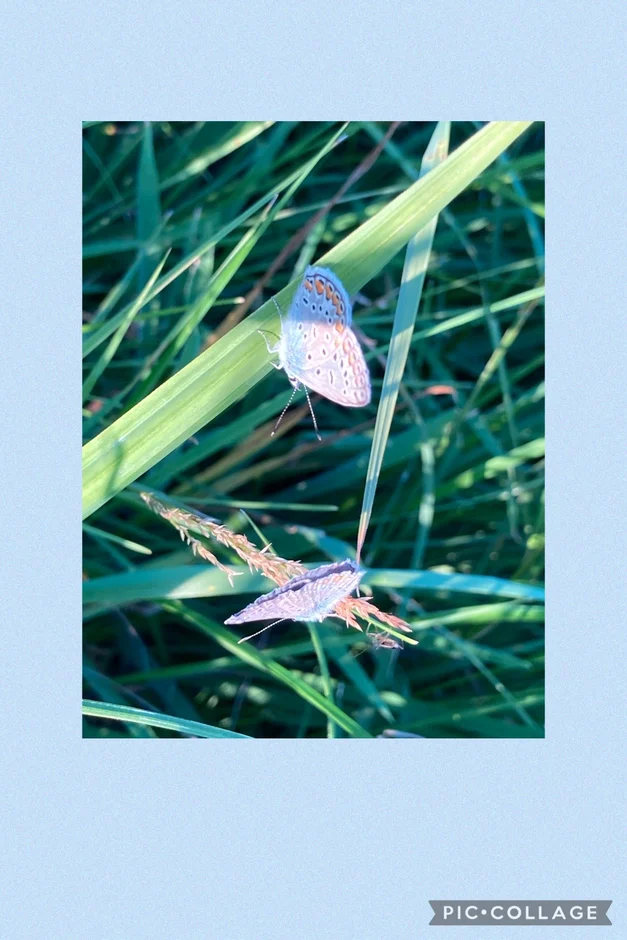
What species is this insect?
Polyommatus icarus
